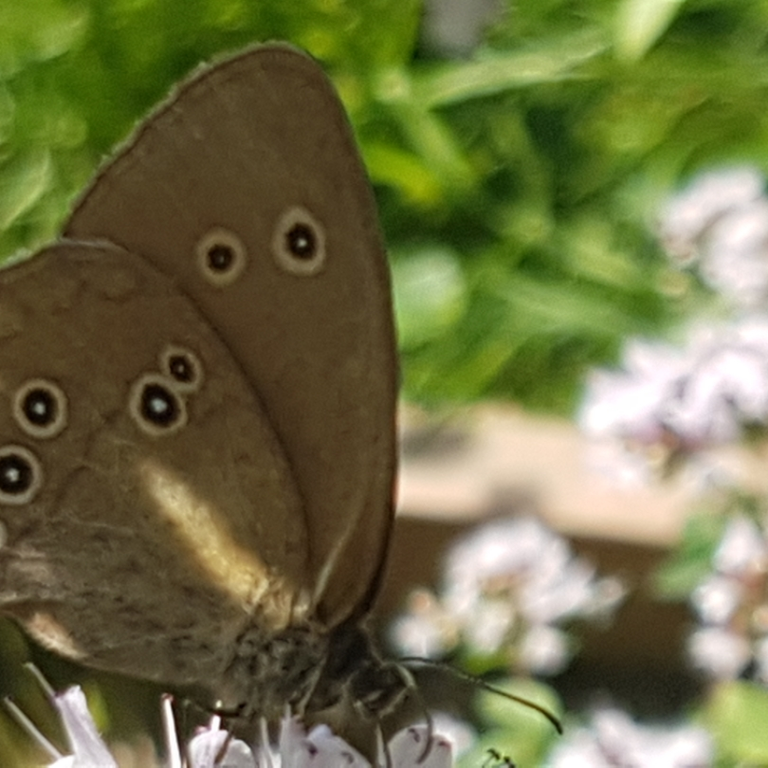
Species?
Aphantopus hyperantus
